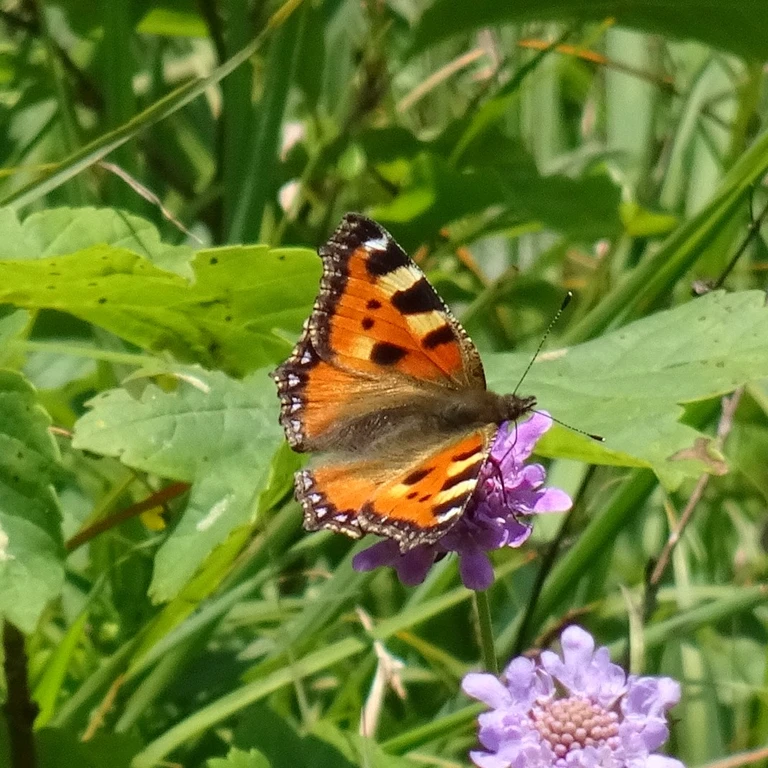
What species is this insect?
Aglais urticae
